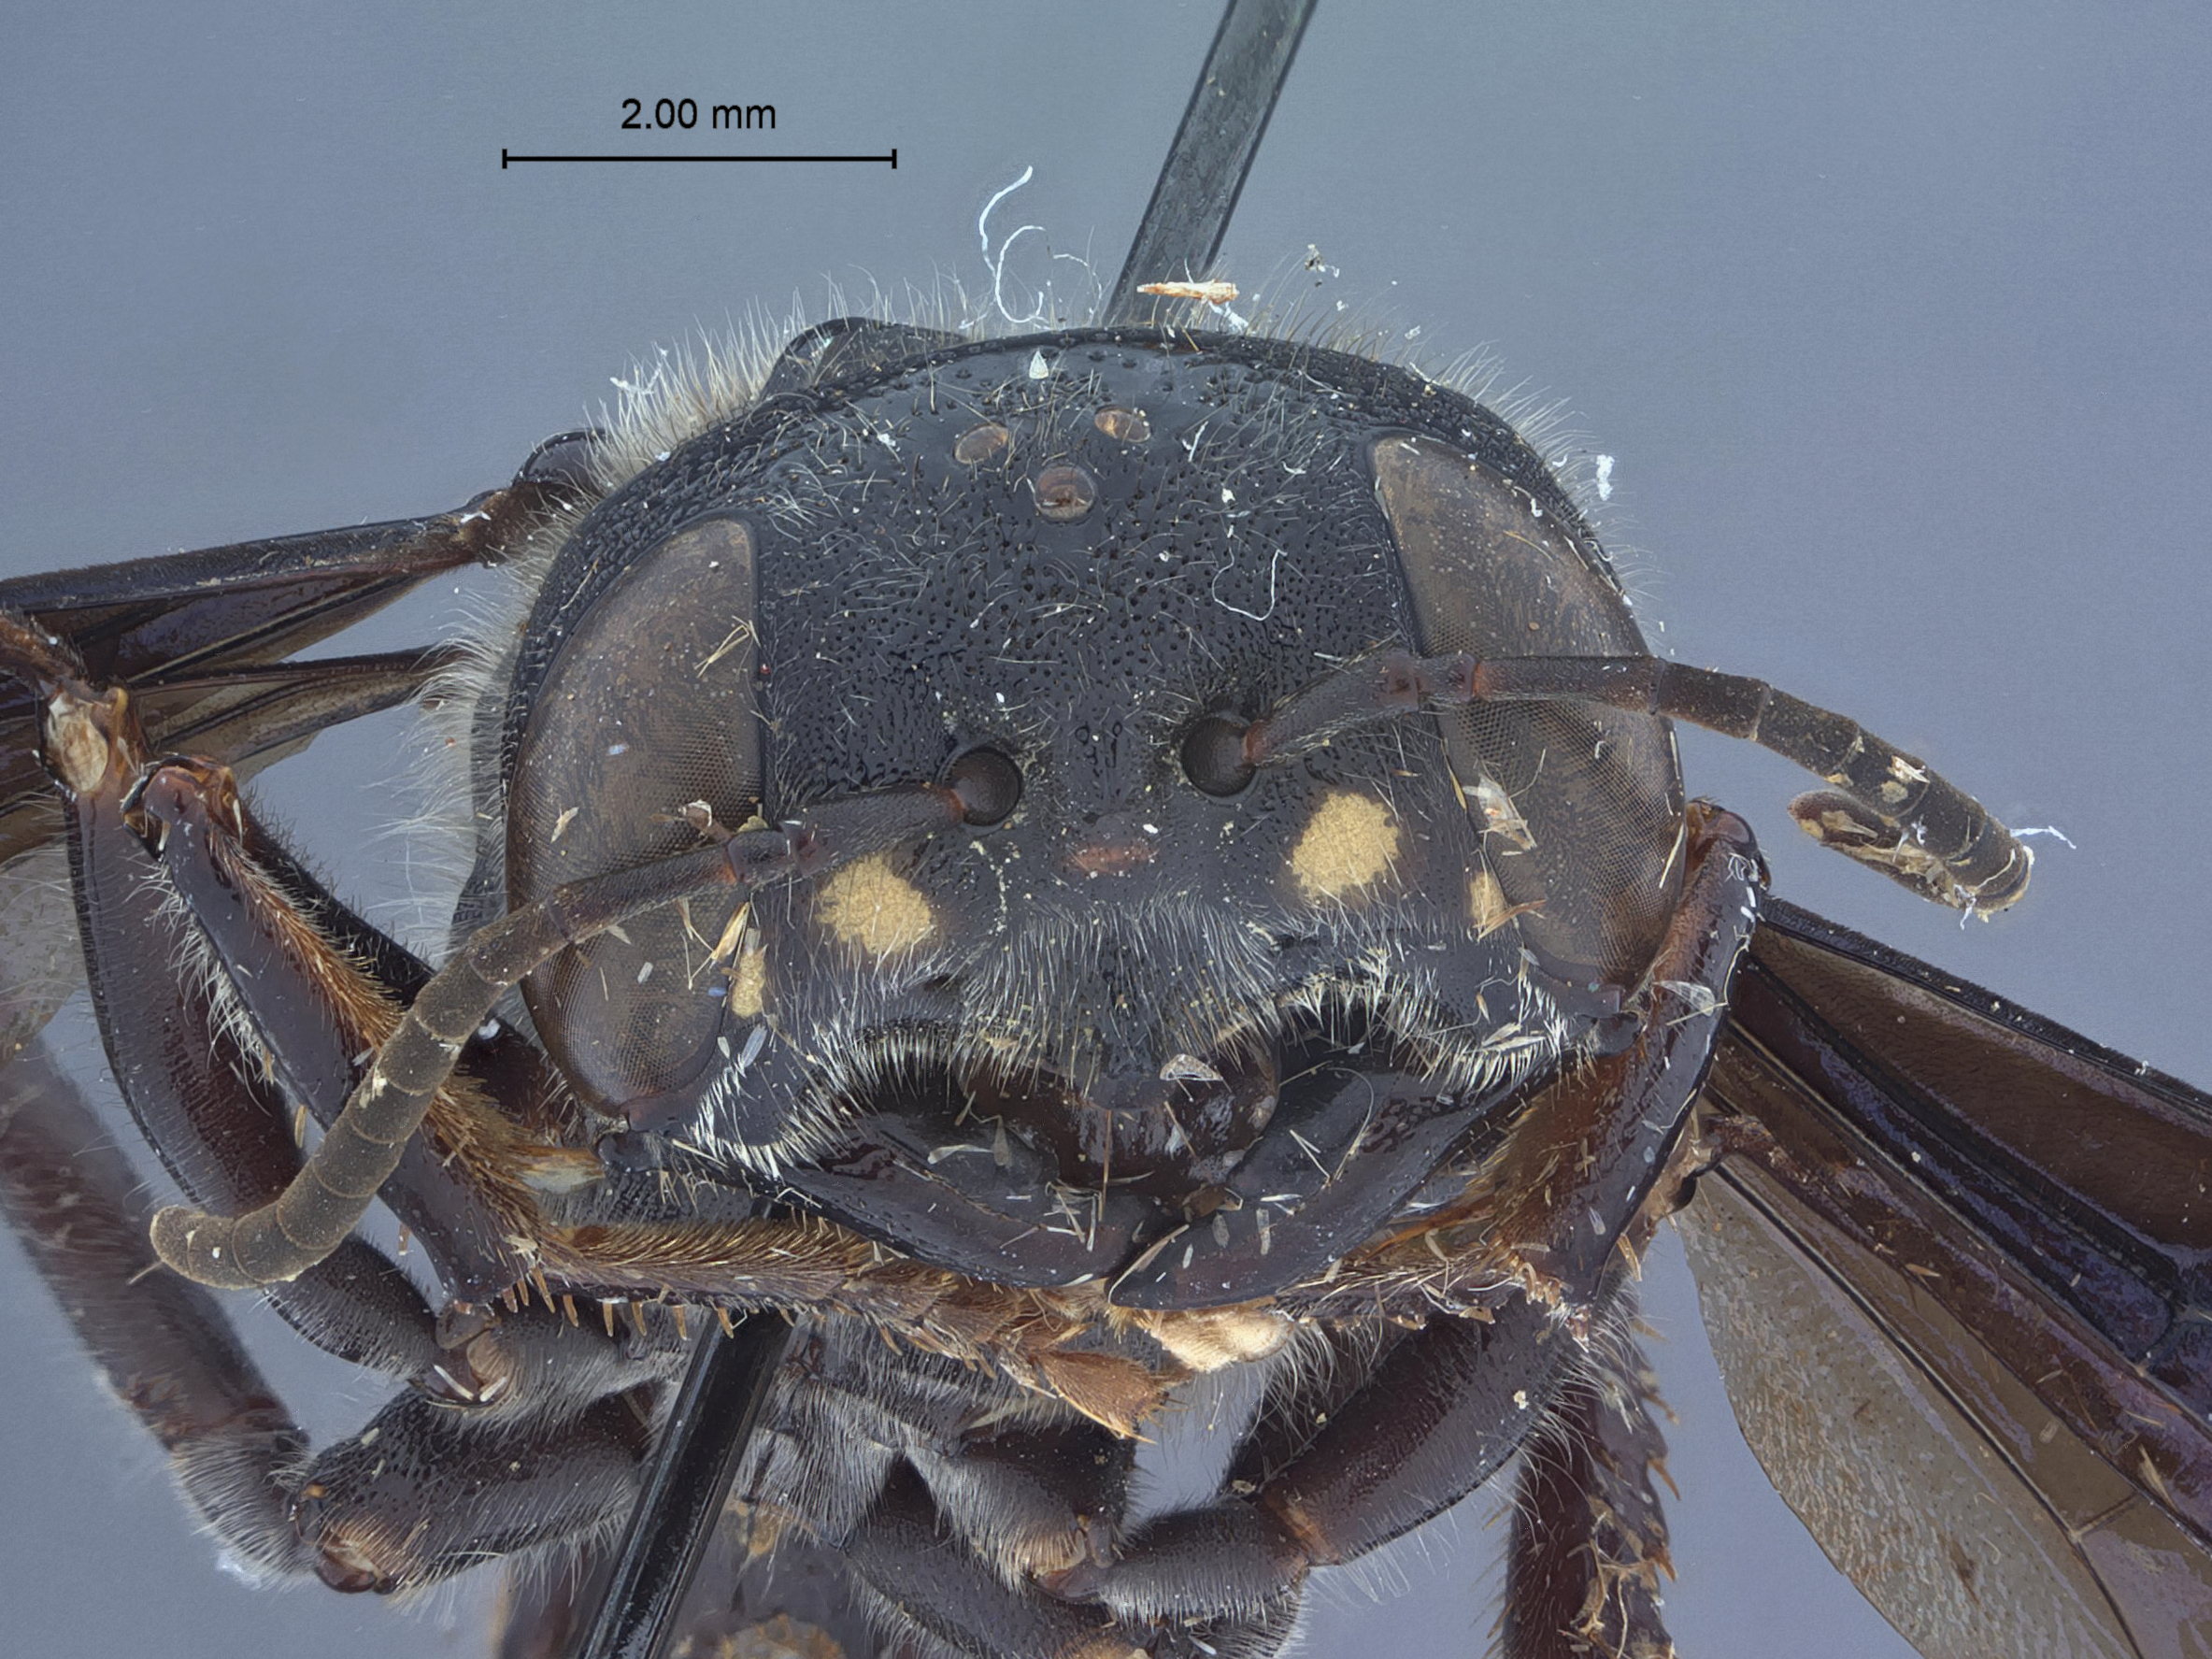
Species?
Eucerceris violaceipennis
